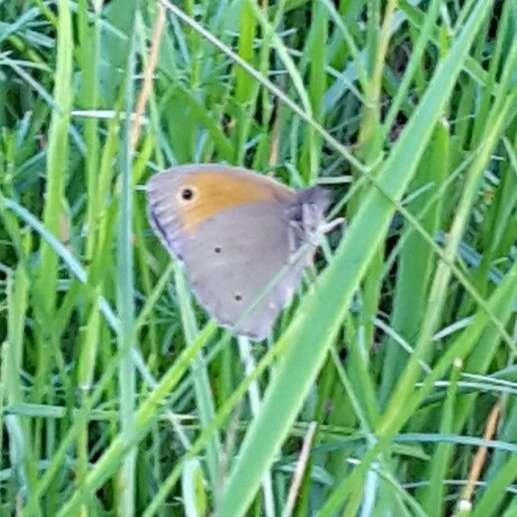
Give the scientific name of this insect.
Maniola jurtina
